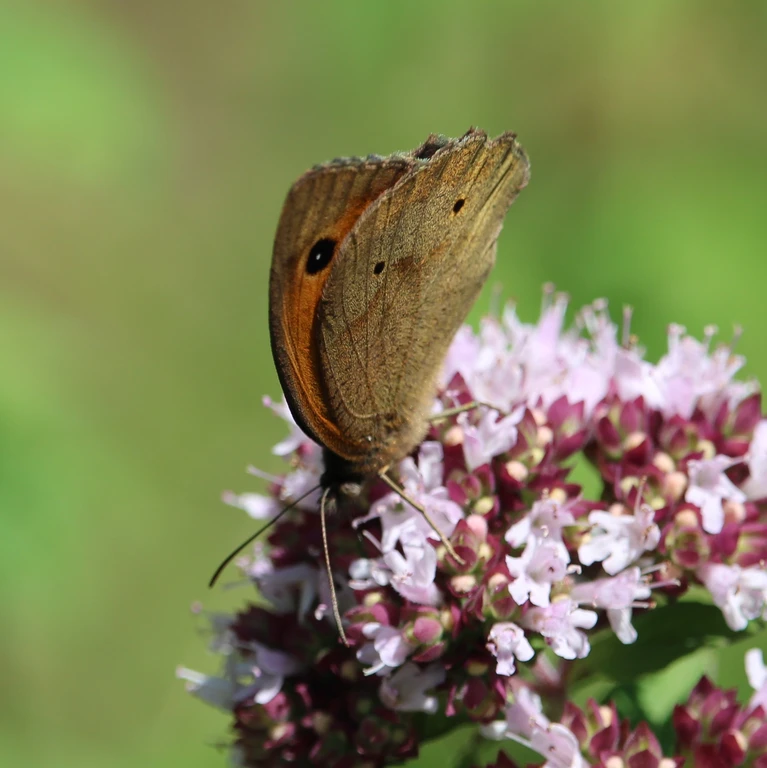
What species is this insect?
Maniola jurtina
